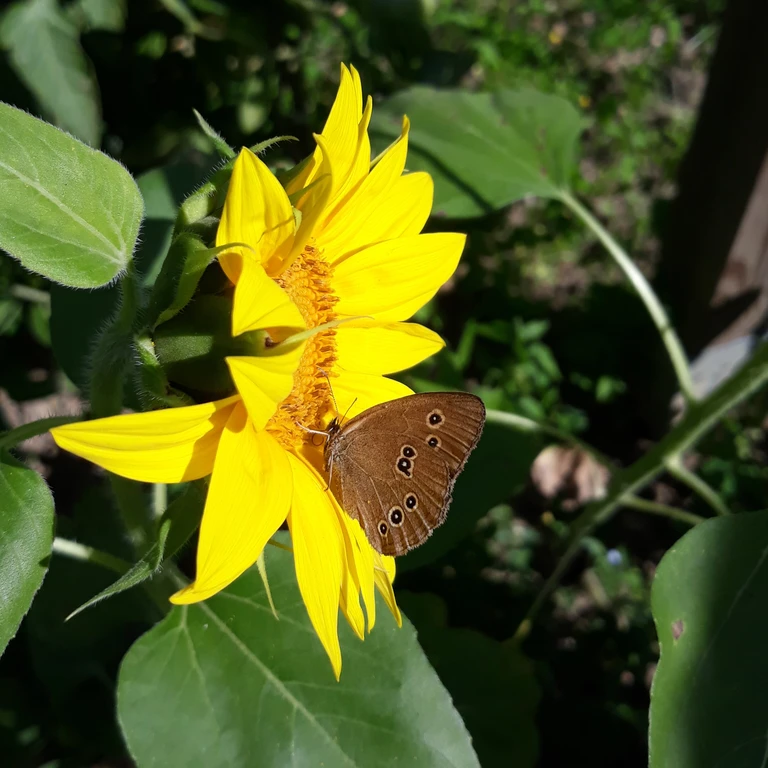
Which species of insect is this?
Aphantopus hyperantus
